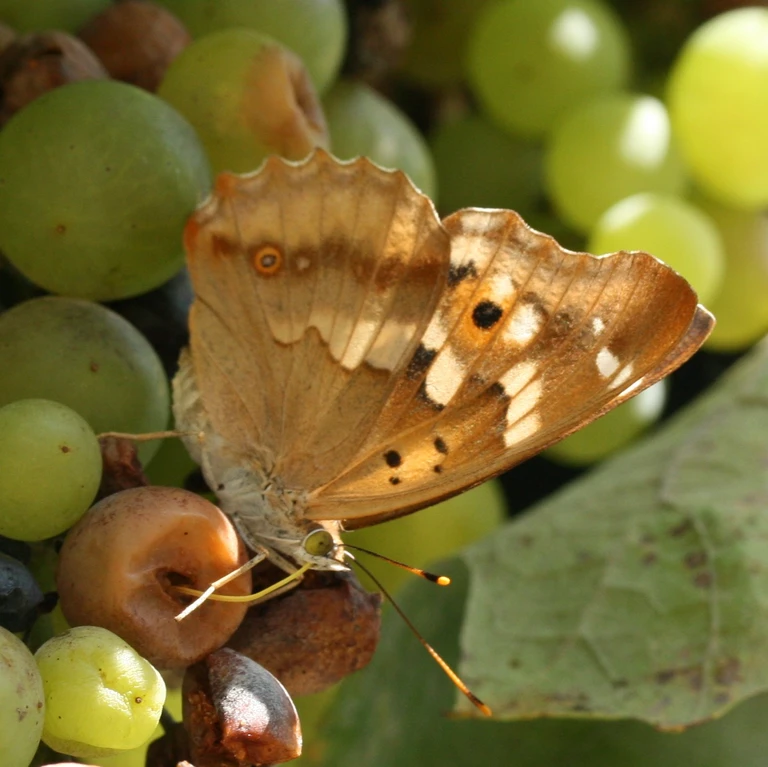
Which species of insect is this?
Apatura ilia
